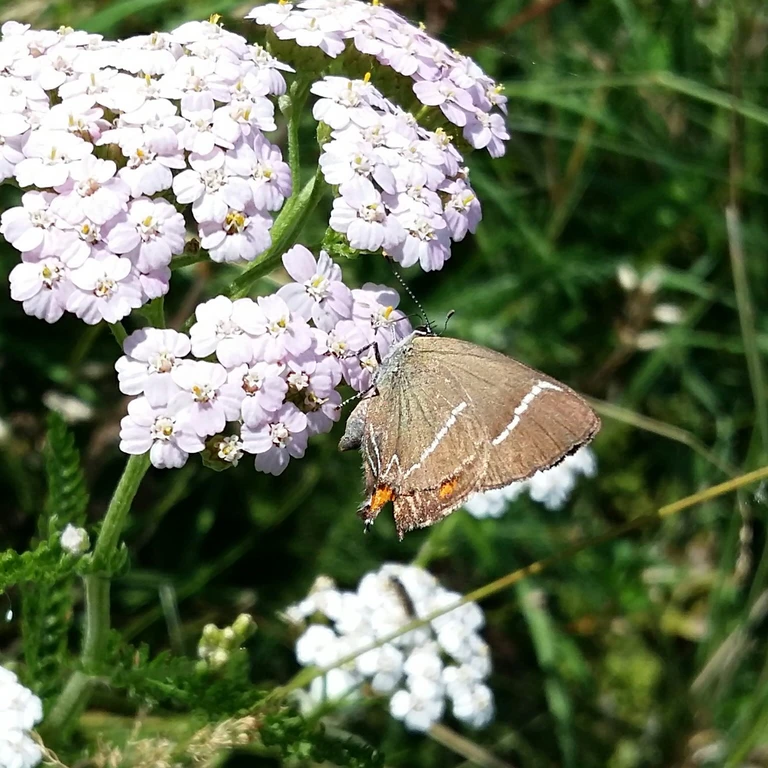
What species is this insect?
Satyrium w-album
